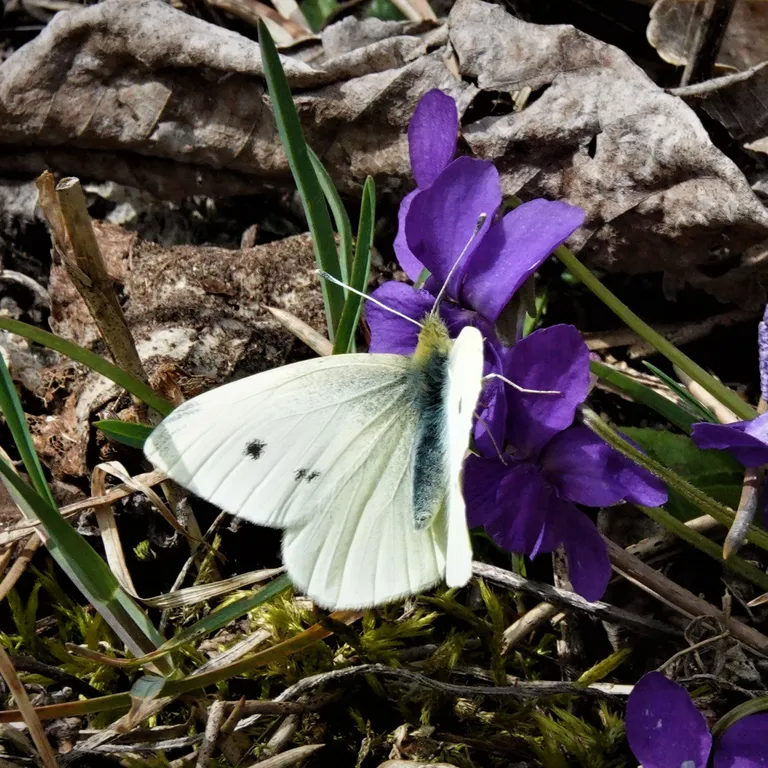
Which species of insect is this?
Pieris rapae
